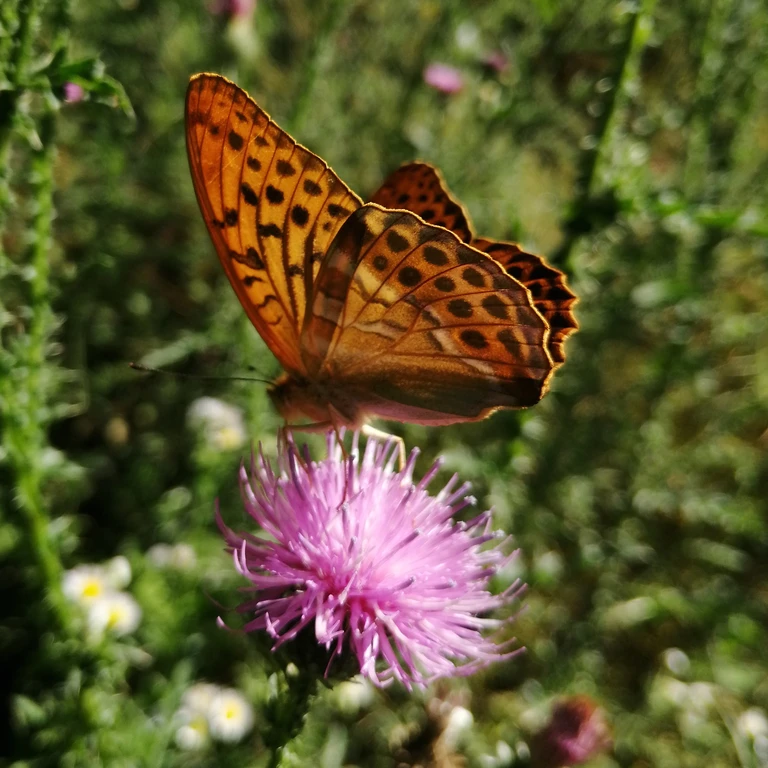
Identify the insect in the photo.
Argynnis paphia
